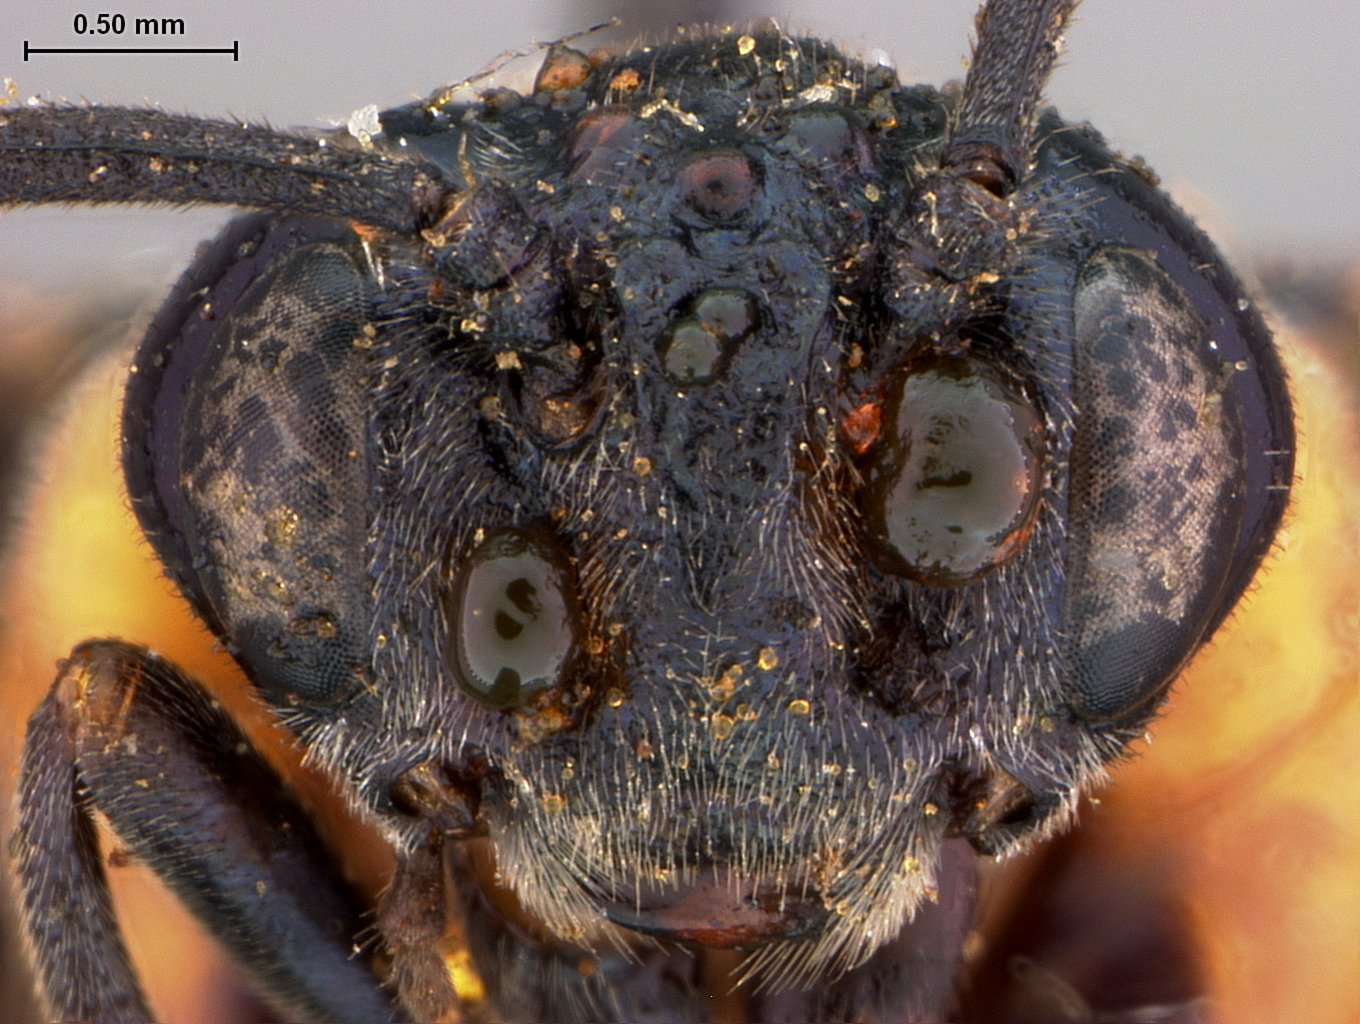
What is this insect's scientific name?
Arge salicis
